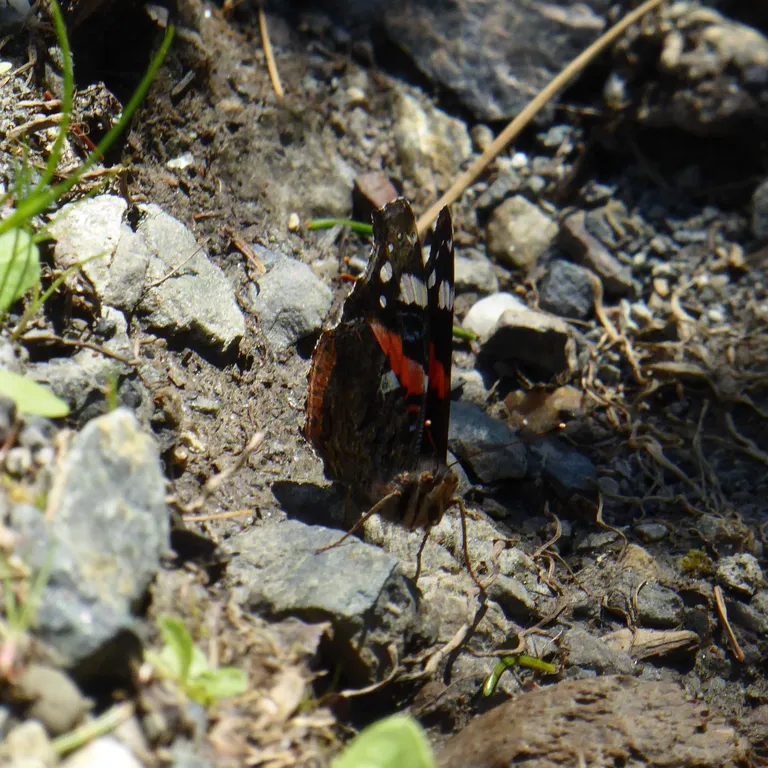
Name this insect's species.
Vanessa atalanta
